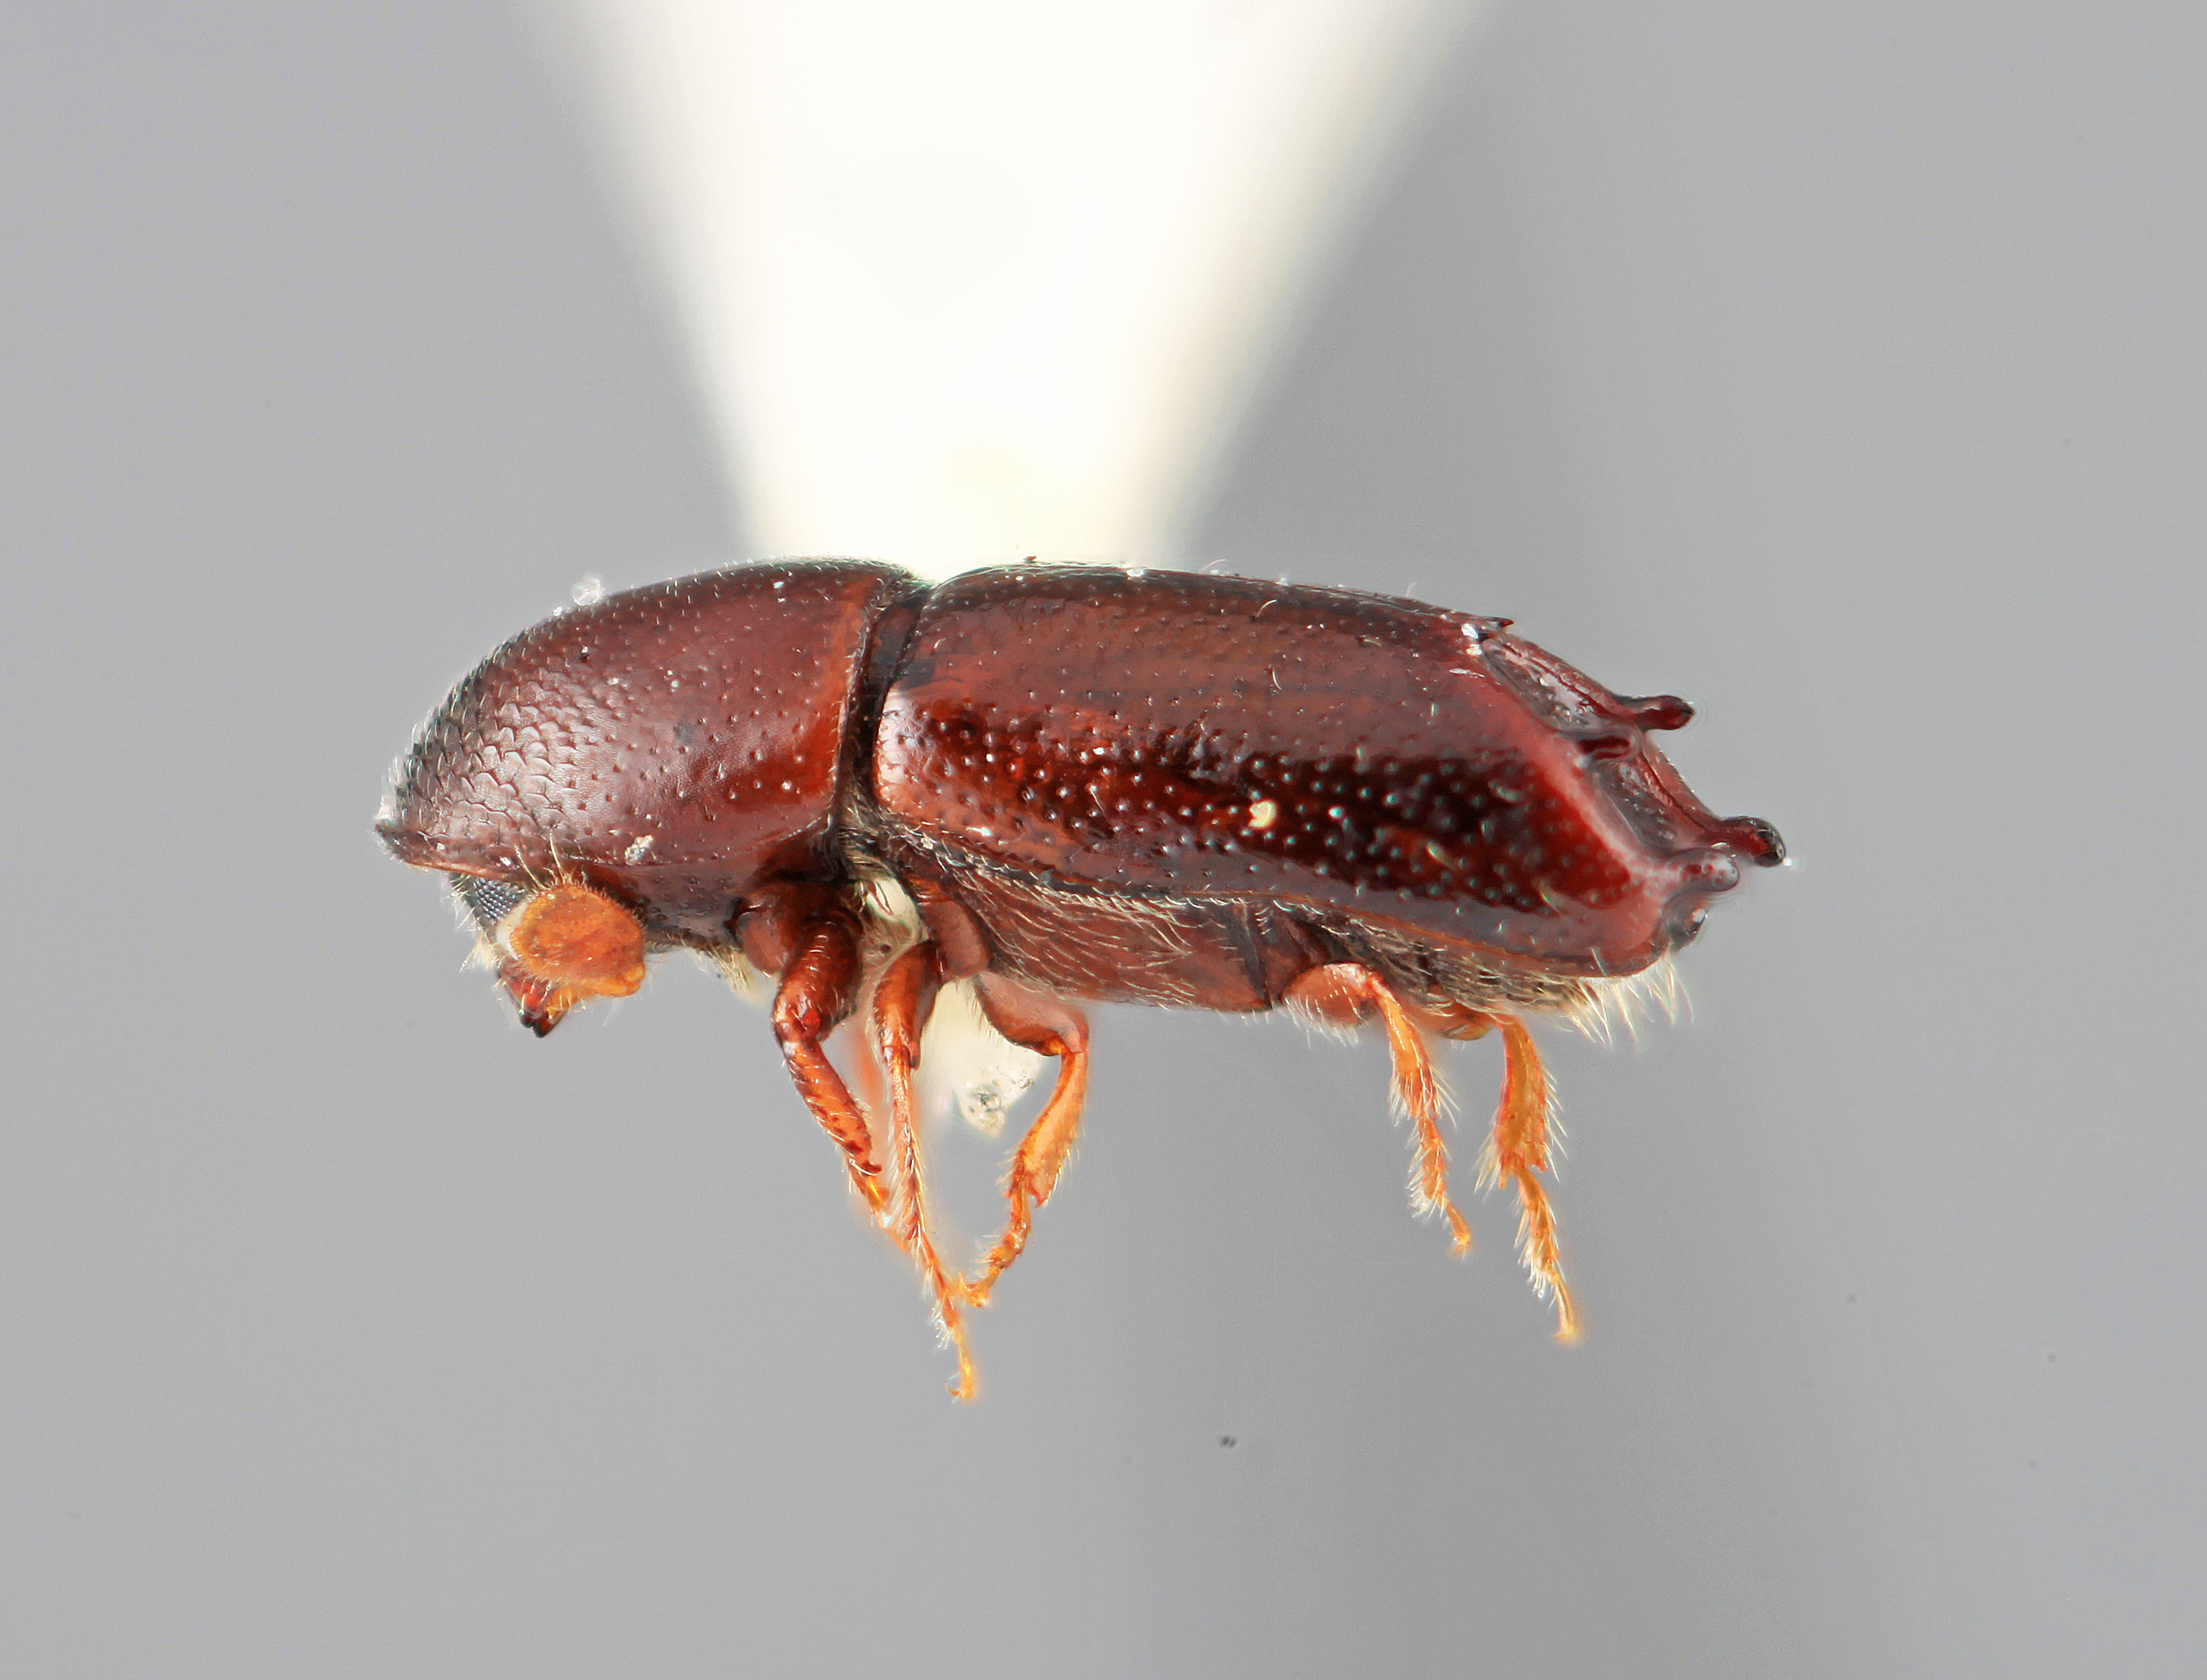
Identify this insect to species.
Tricolus aciculatus
